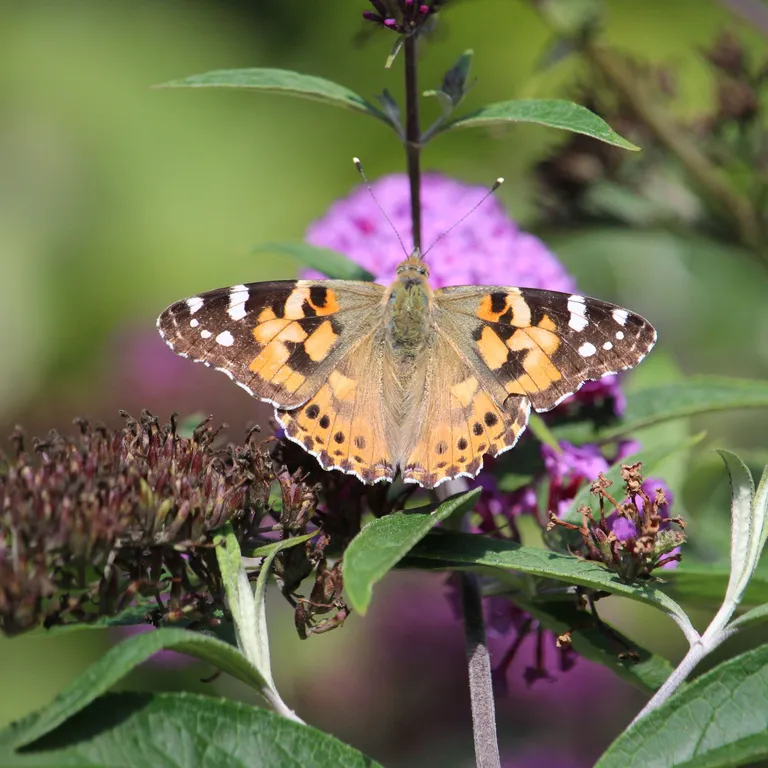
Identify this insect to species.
Vanessa cardui
